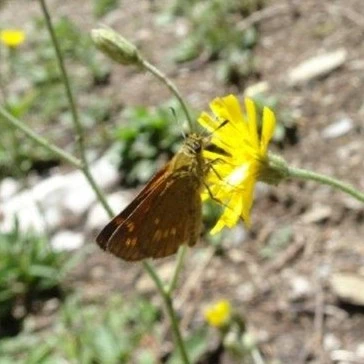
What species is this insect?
Ochlodes sylvanus (also Ochlodes venata)
